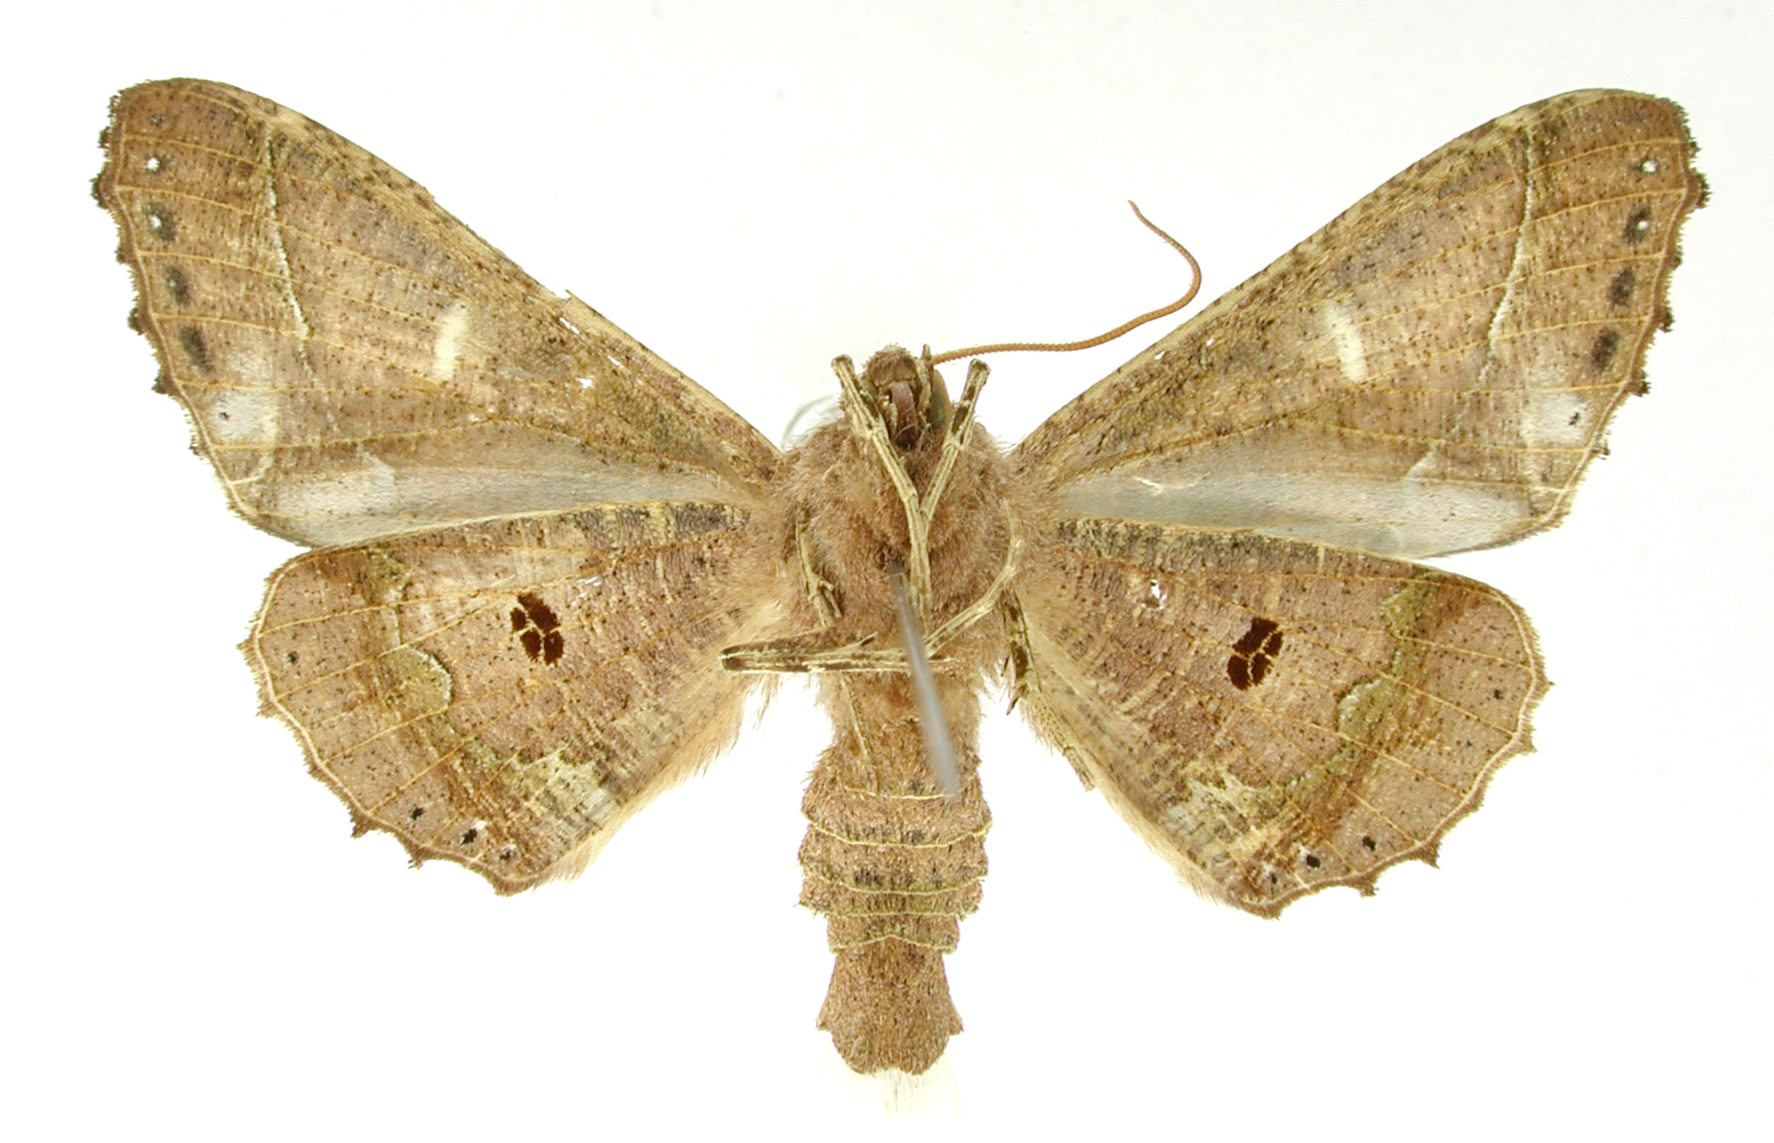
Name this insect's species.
Pero derecha
